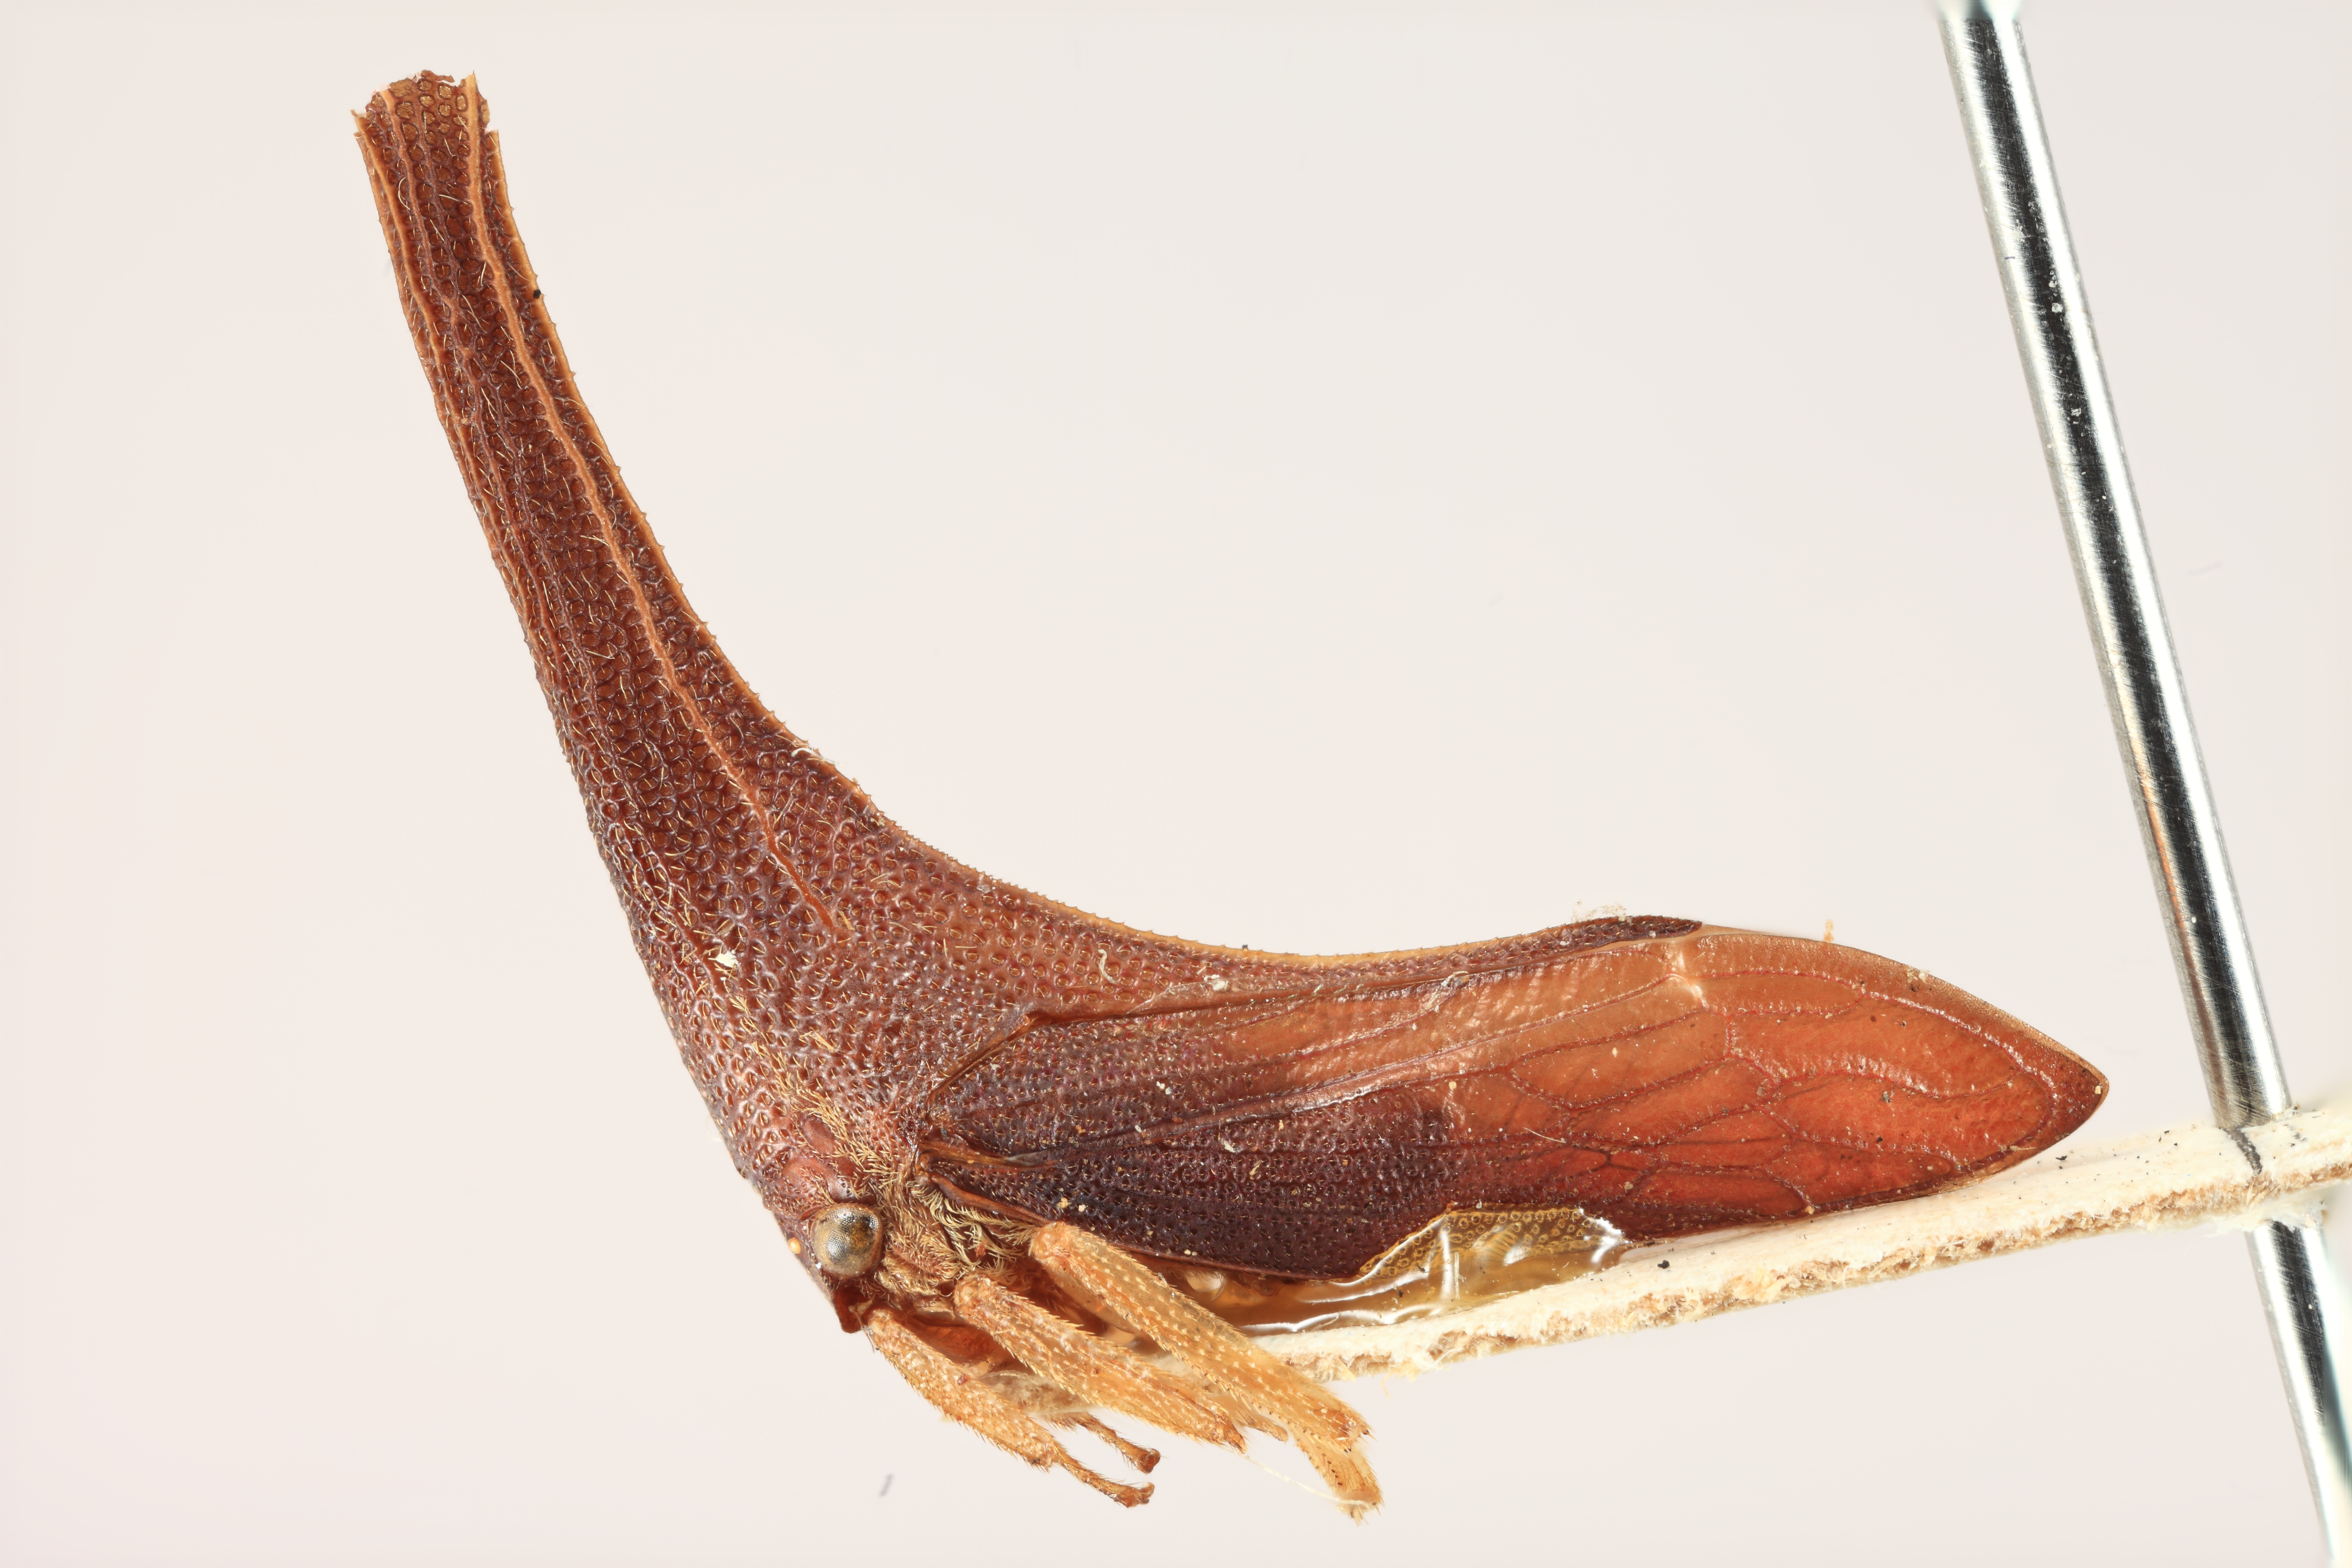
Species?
Pyrgonota binodis
